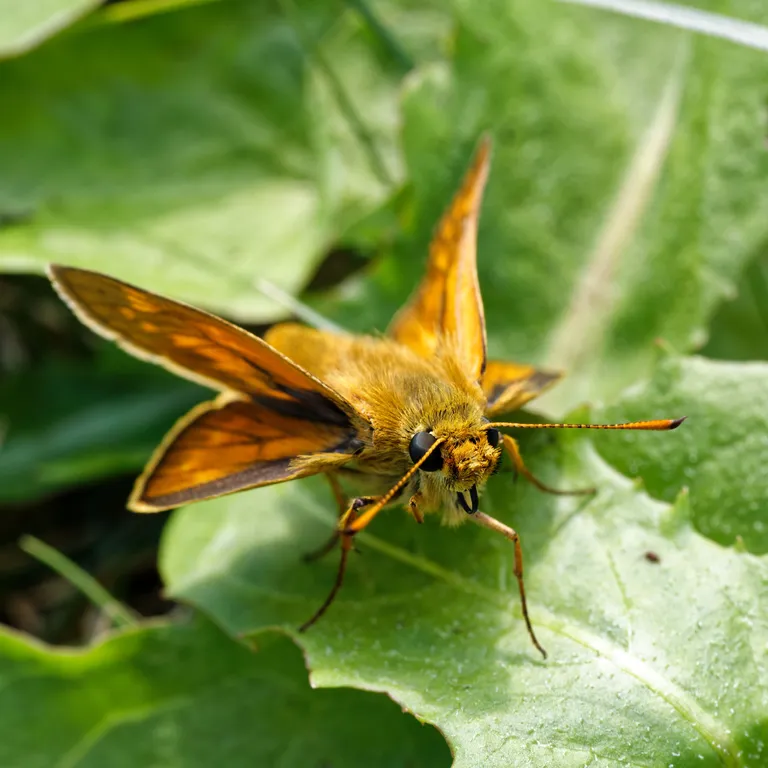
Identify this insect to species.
Ochlodes sylvanus (also Ochlodes venata)
